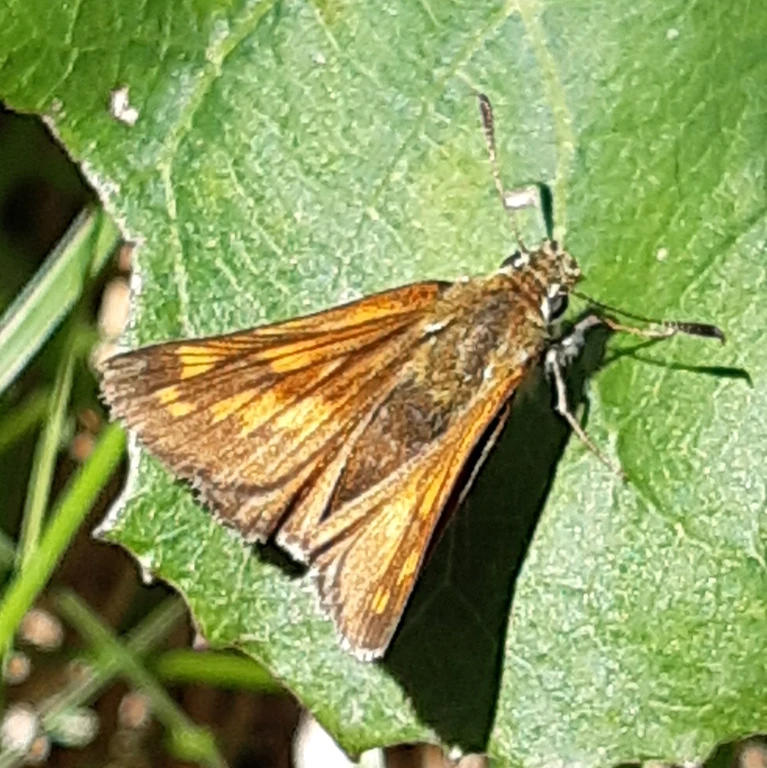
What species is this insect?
Ochlodes sylvanus (also Ochlodes venata)
